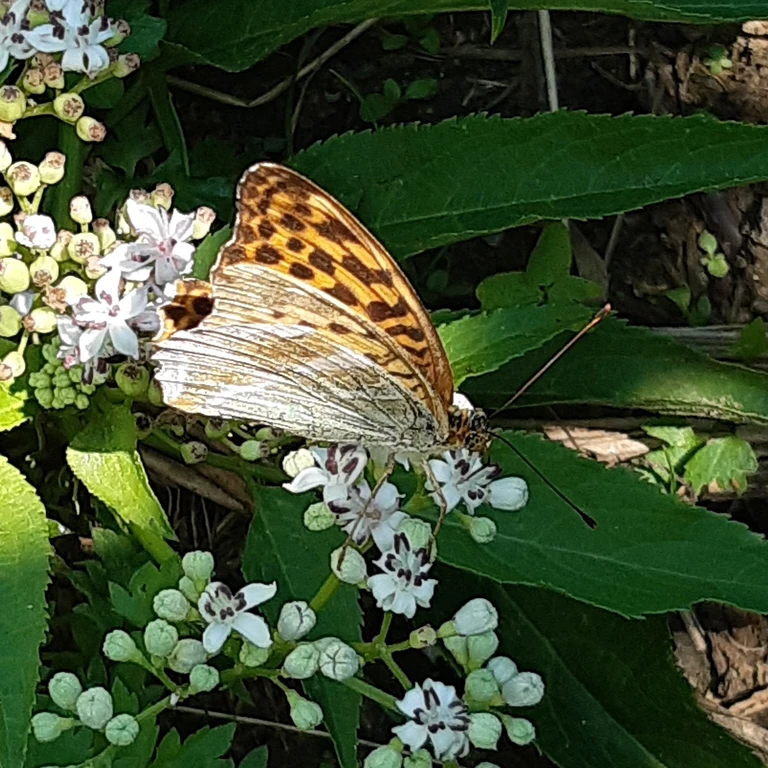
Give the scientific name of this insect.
Argynnis paphia
